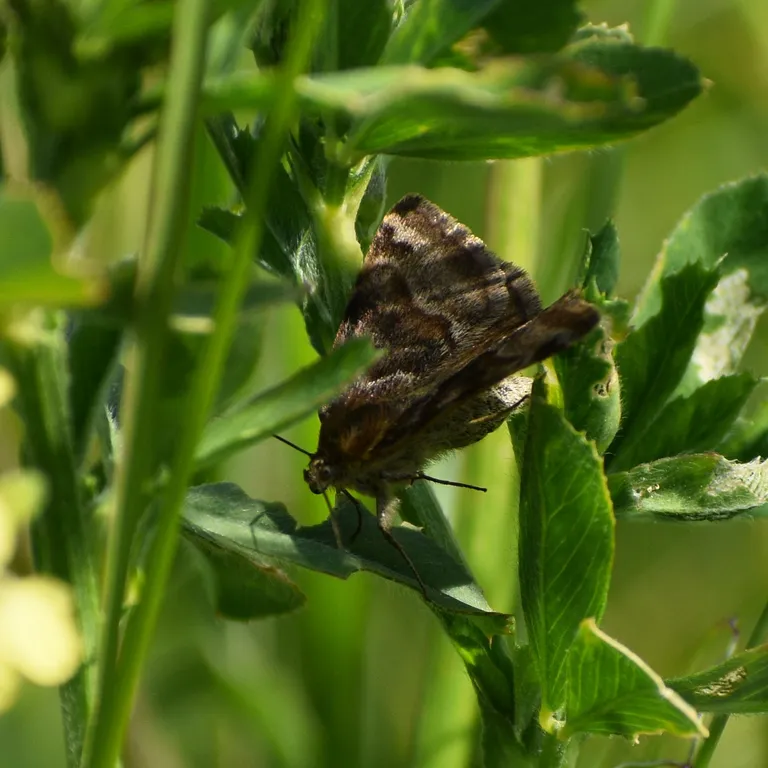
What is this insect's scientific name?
Euclidia glyphica
